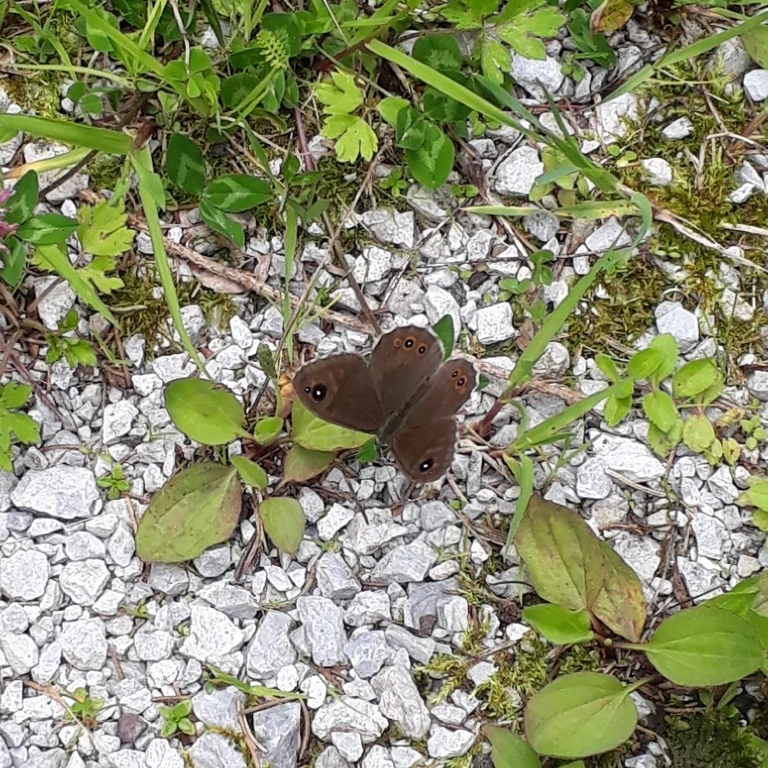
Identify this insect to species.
Lasiommata maera (also Pararge maera)
